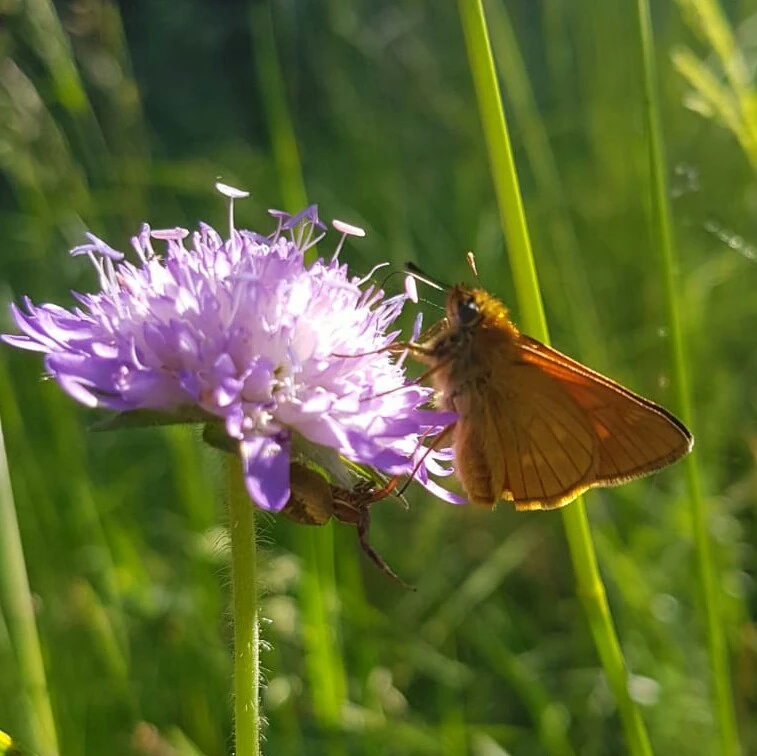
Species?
Ochlodes sylvanus (also Ochlodes venata)
